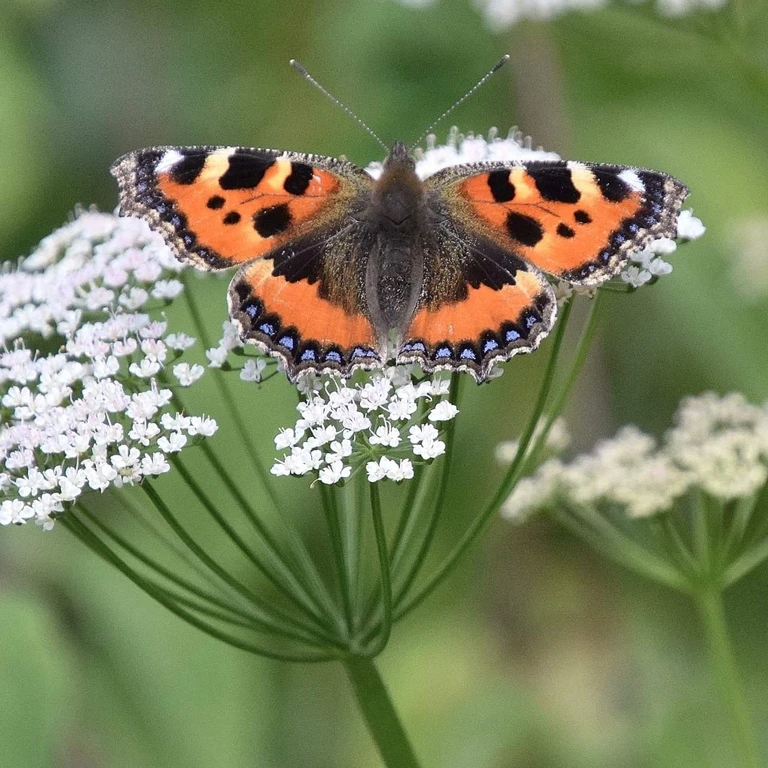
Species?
Aglais urticae
